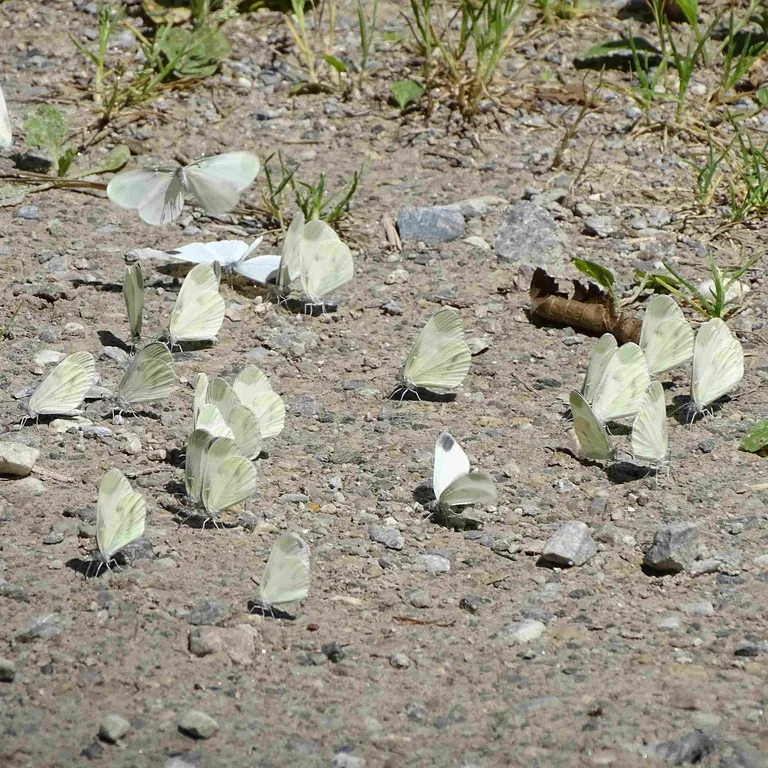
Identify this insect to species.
Leptidea sinapis/juvernica
